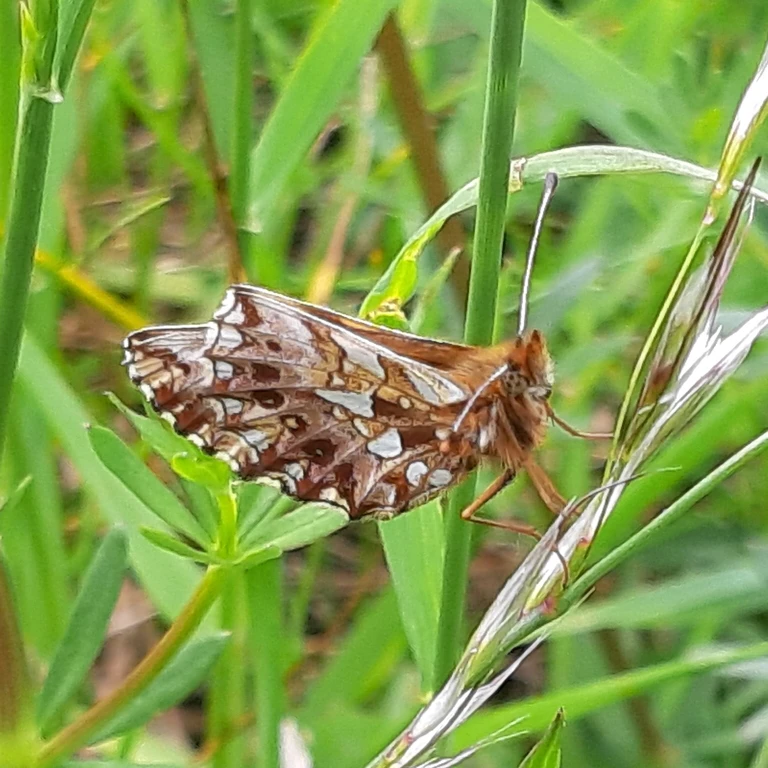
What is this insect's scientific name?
Boloria dia
